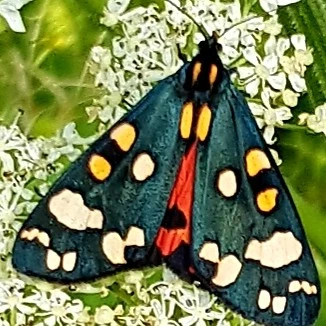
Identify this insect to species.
Callimorpha dominula
